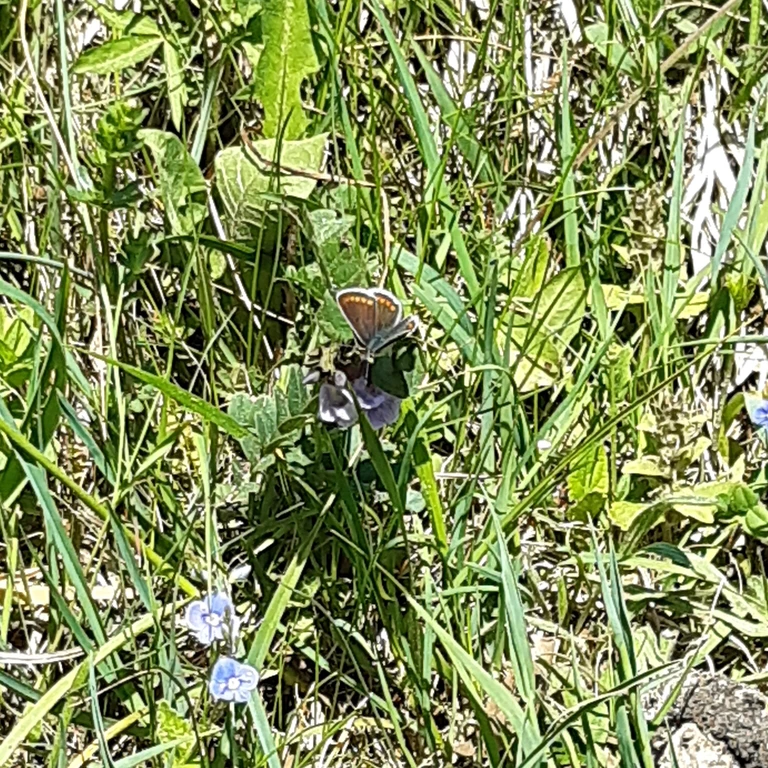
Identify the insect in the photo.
Aricia agestis/artaxerxes
